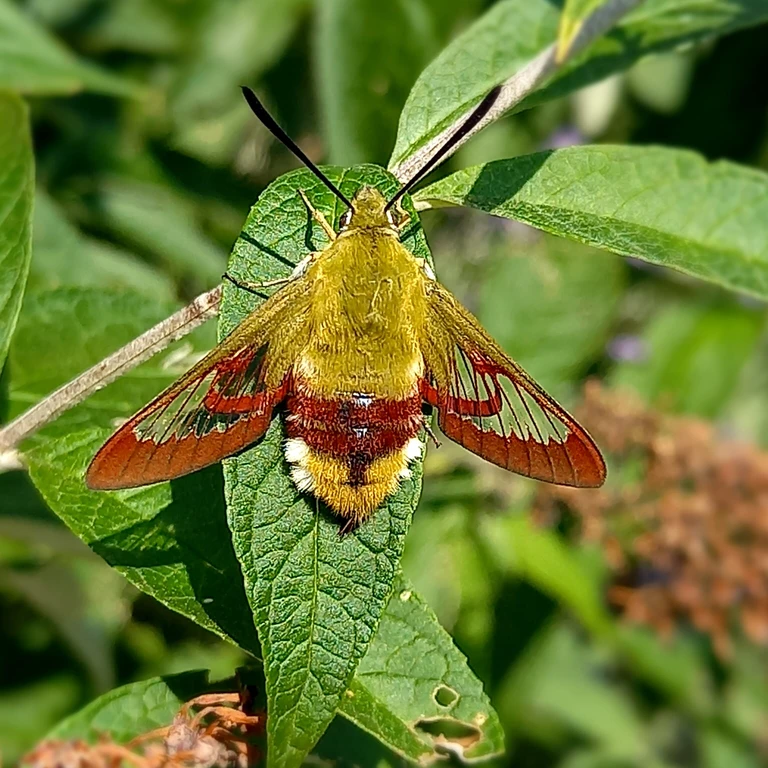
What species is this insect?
Hemaris fuciformis
